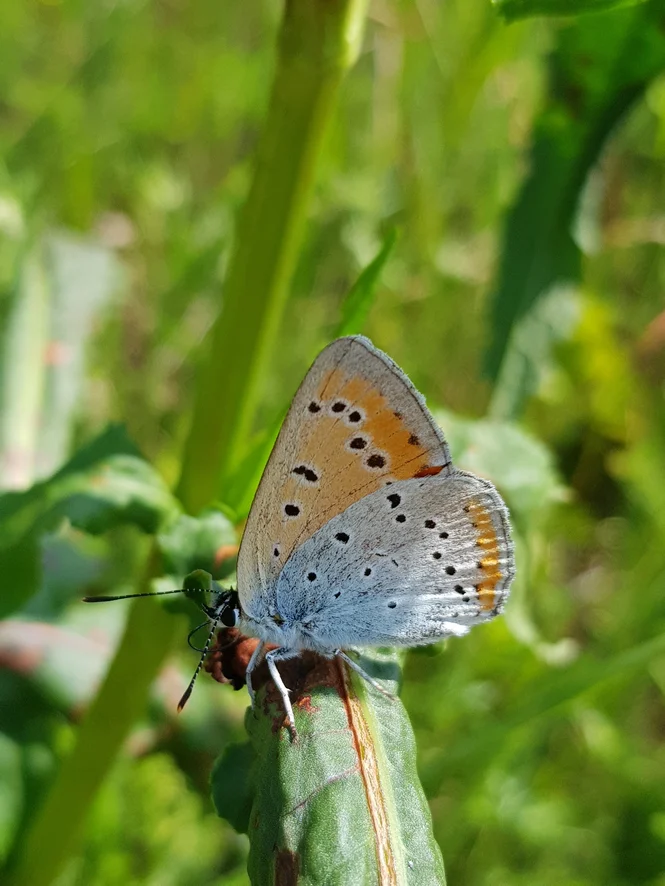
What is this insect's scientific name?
Lycaena dispar
